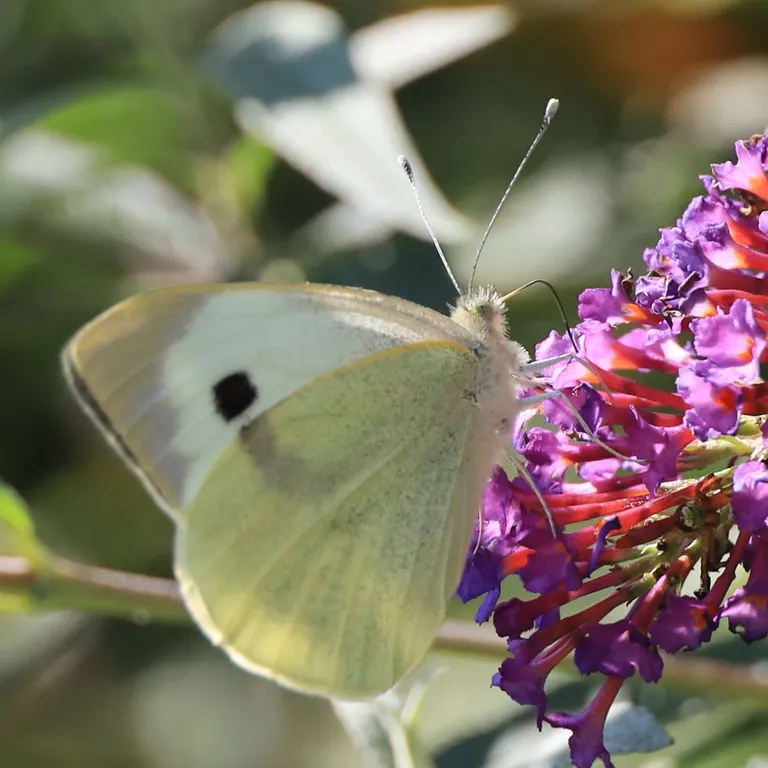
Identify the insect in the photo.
Pieris brassicae
